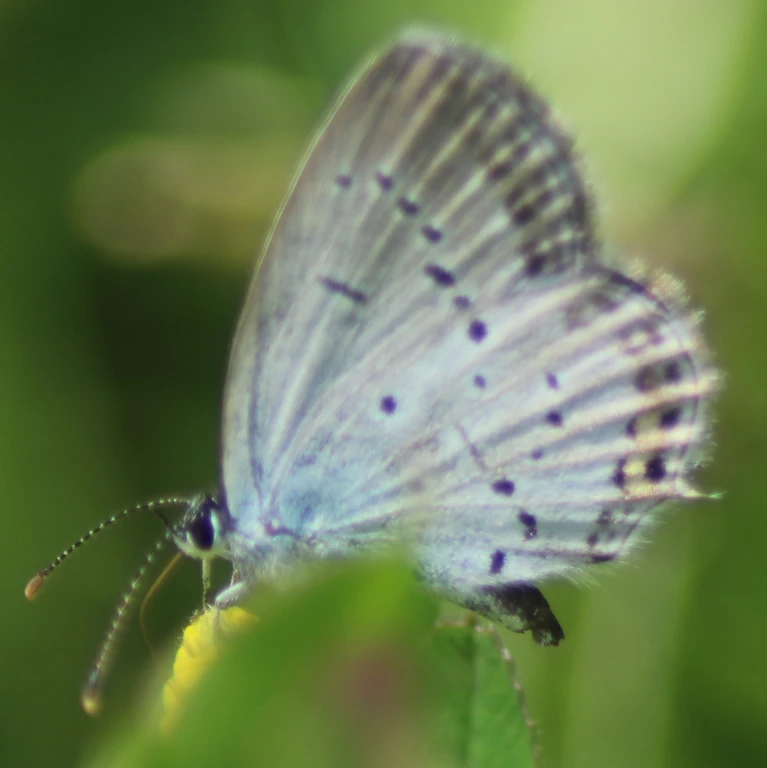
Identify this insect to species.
Cupido argiades (also Elkalyce argiades)
